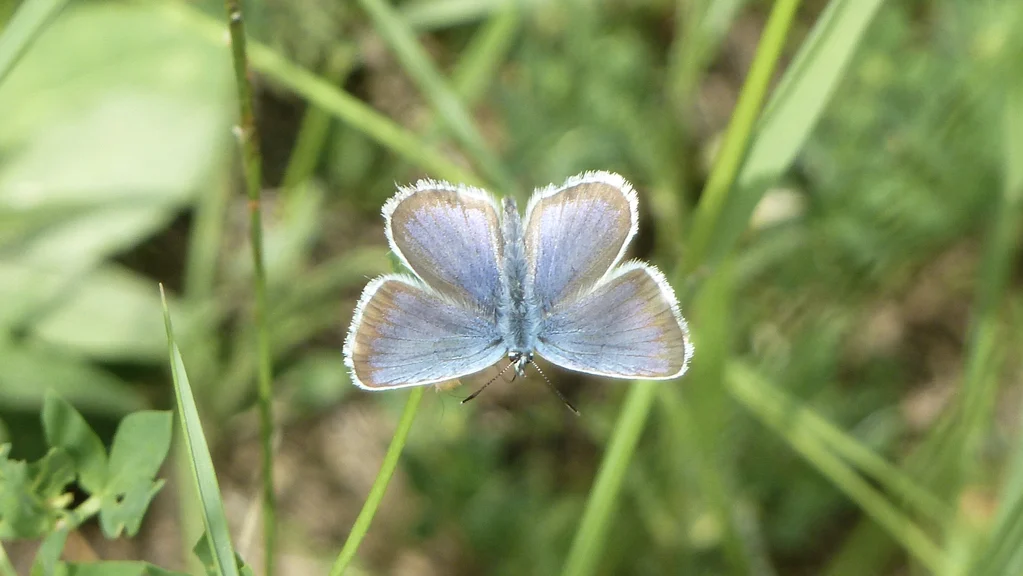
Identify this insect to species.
Plebejus argus
